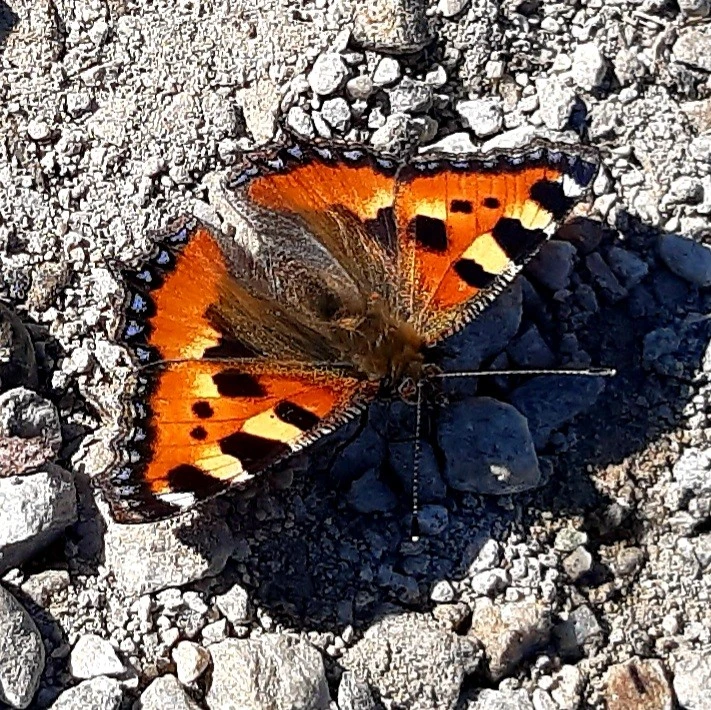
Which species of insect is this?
Aglais urticae
